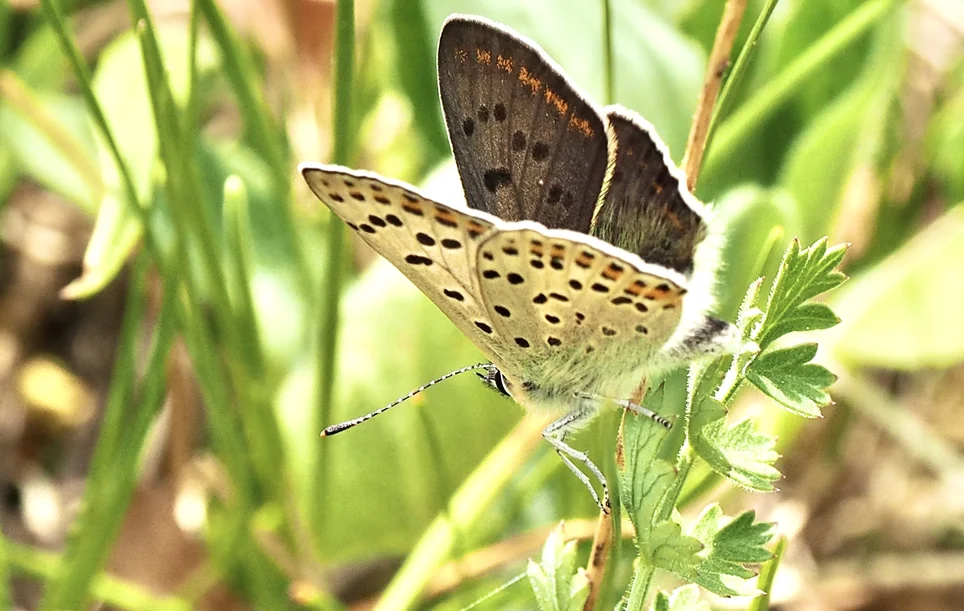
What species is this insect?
Lycaena tityrus (also Loweia tityrus)
